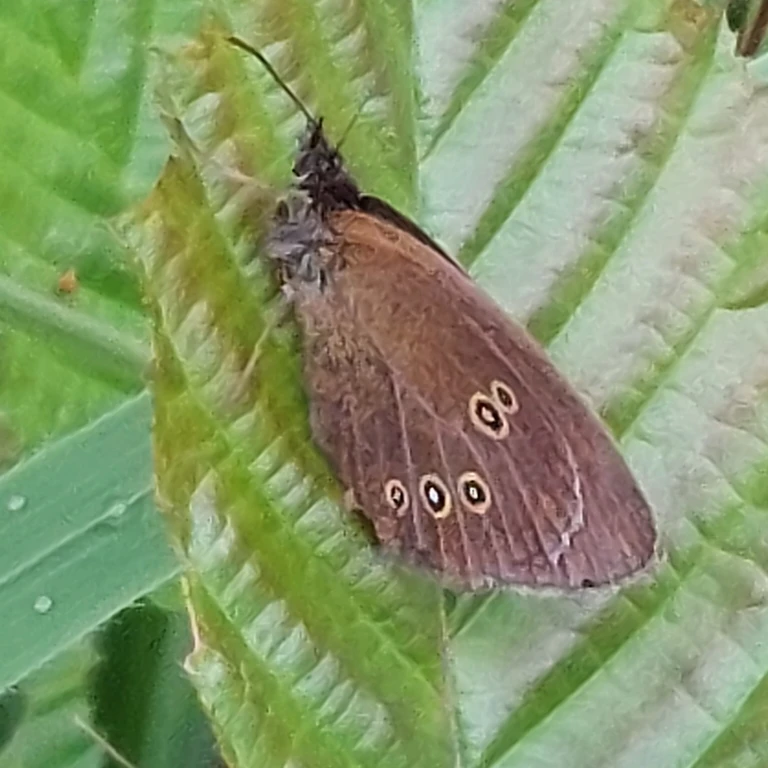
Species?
Aphantopus hyperantus
